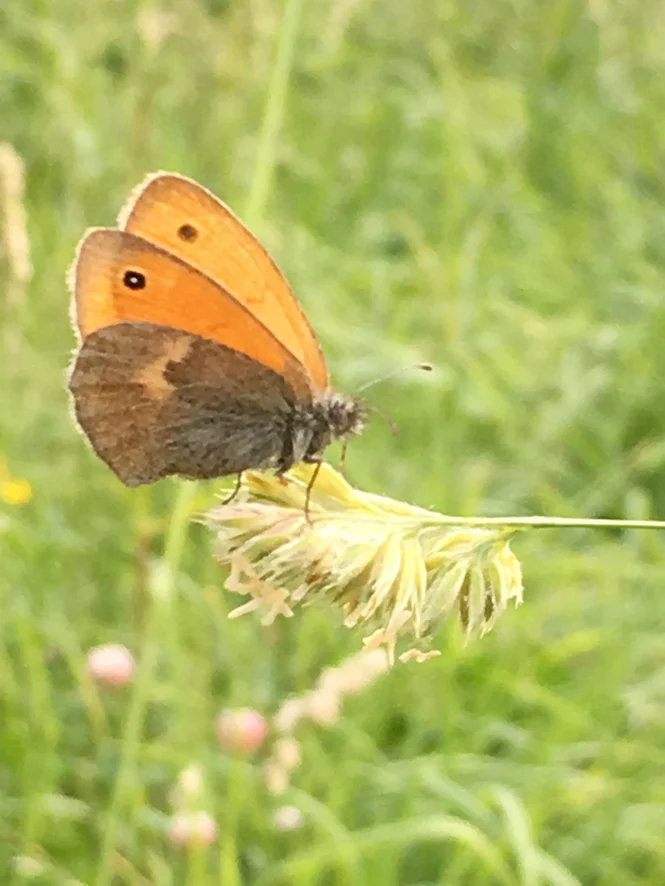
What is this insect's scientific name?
Coenonympha pamphilus
